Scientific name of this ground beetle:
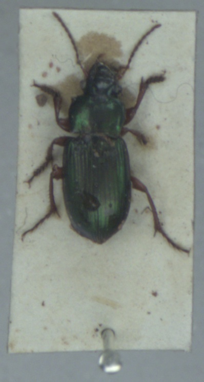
Harpalus affinis
